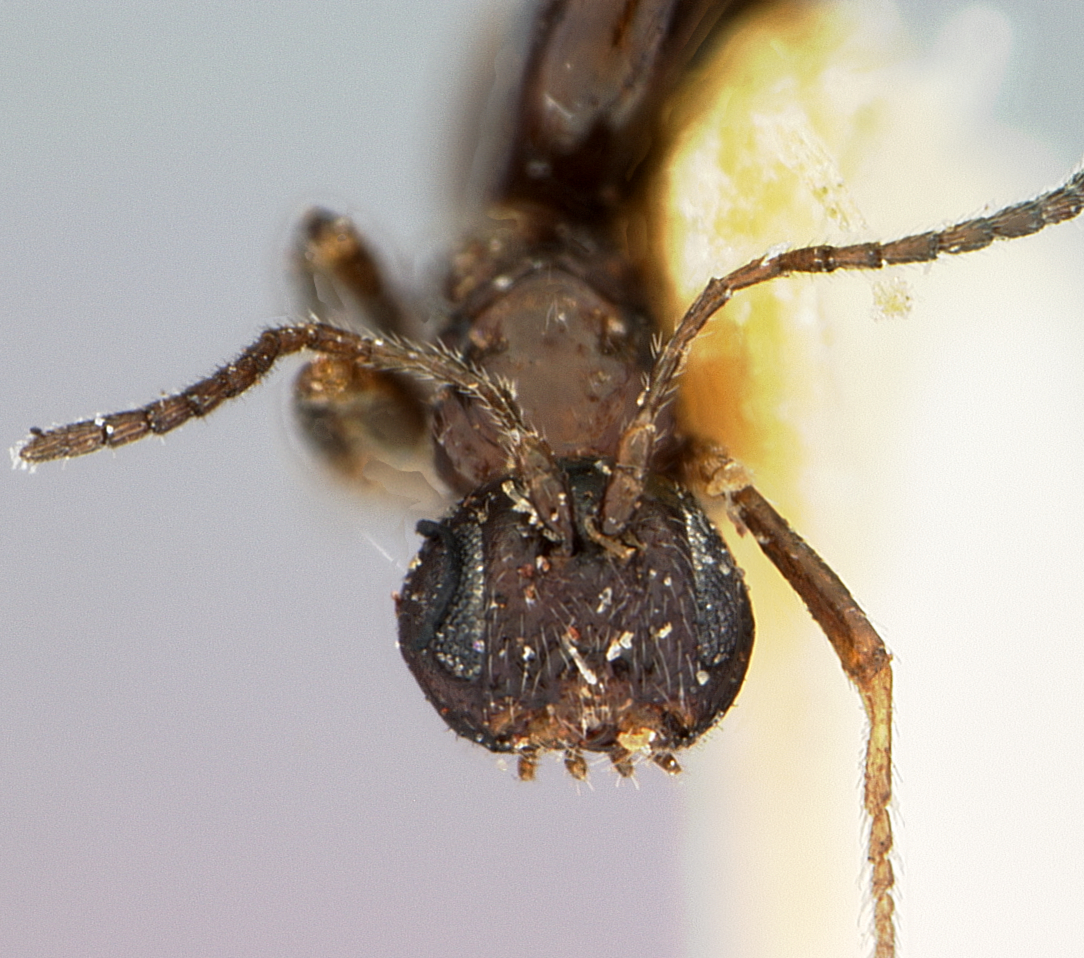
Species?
Trigonaspis cupella
